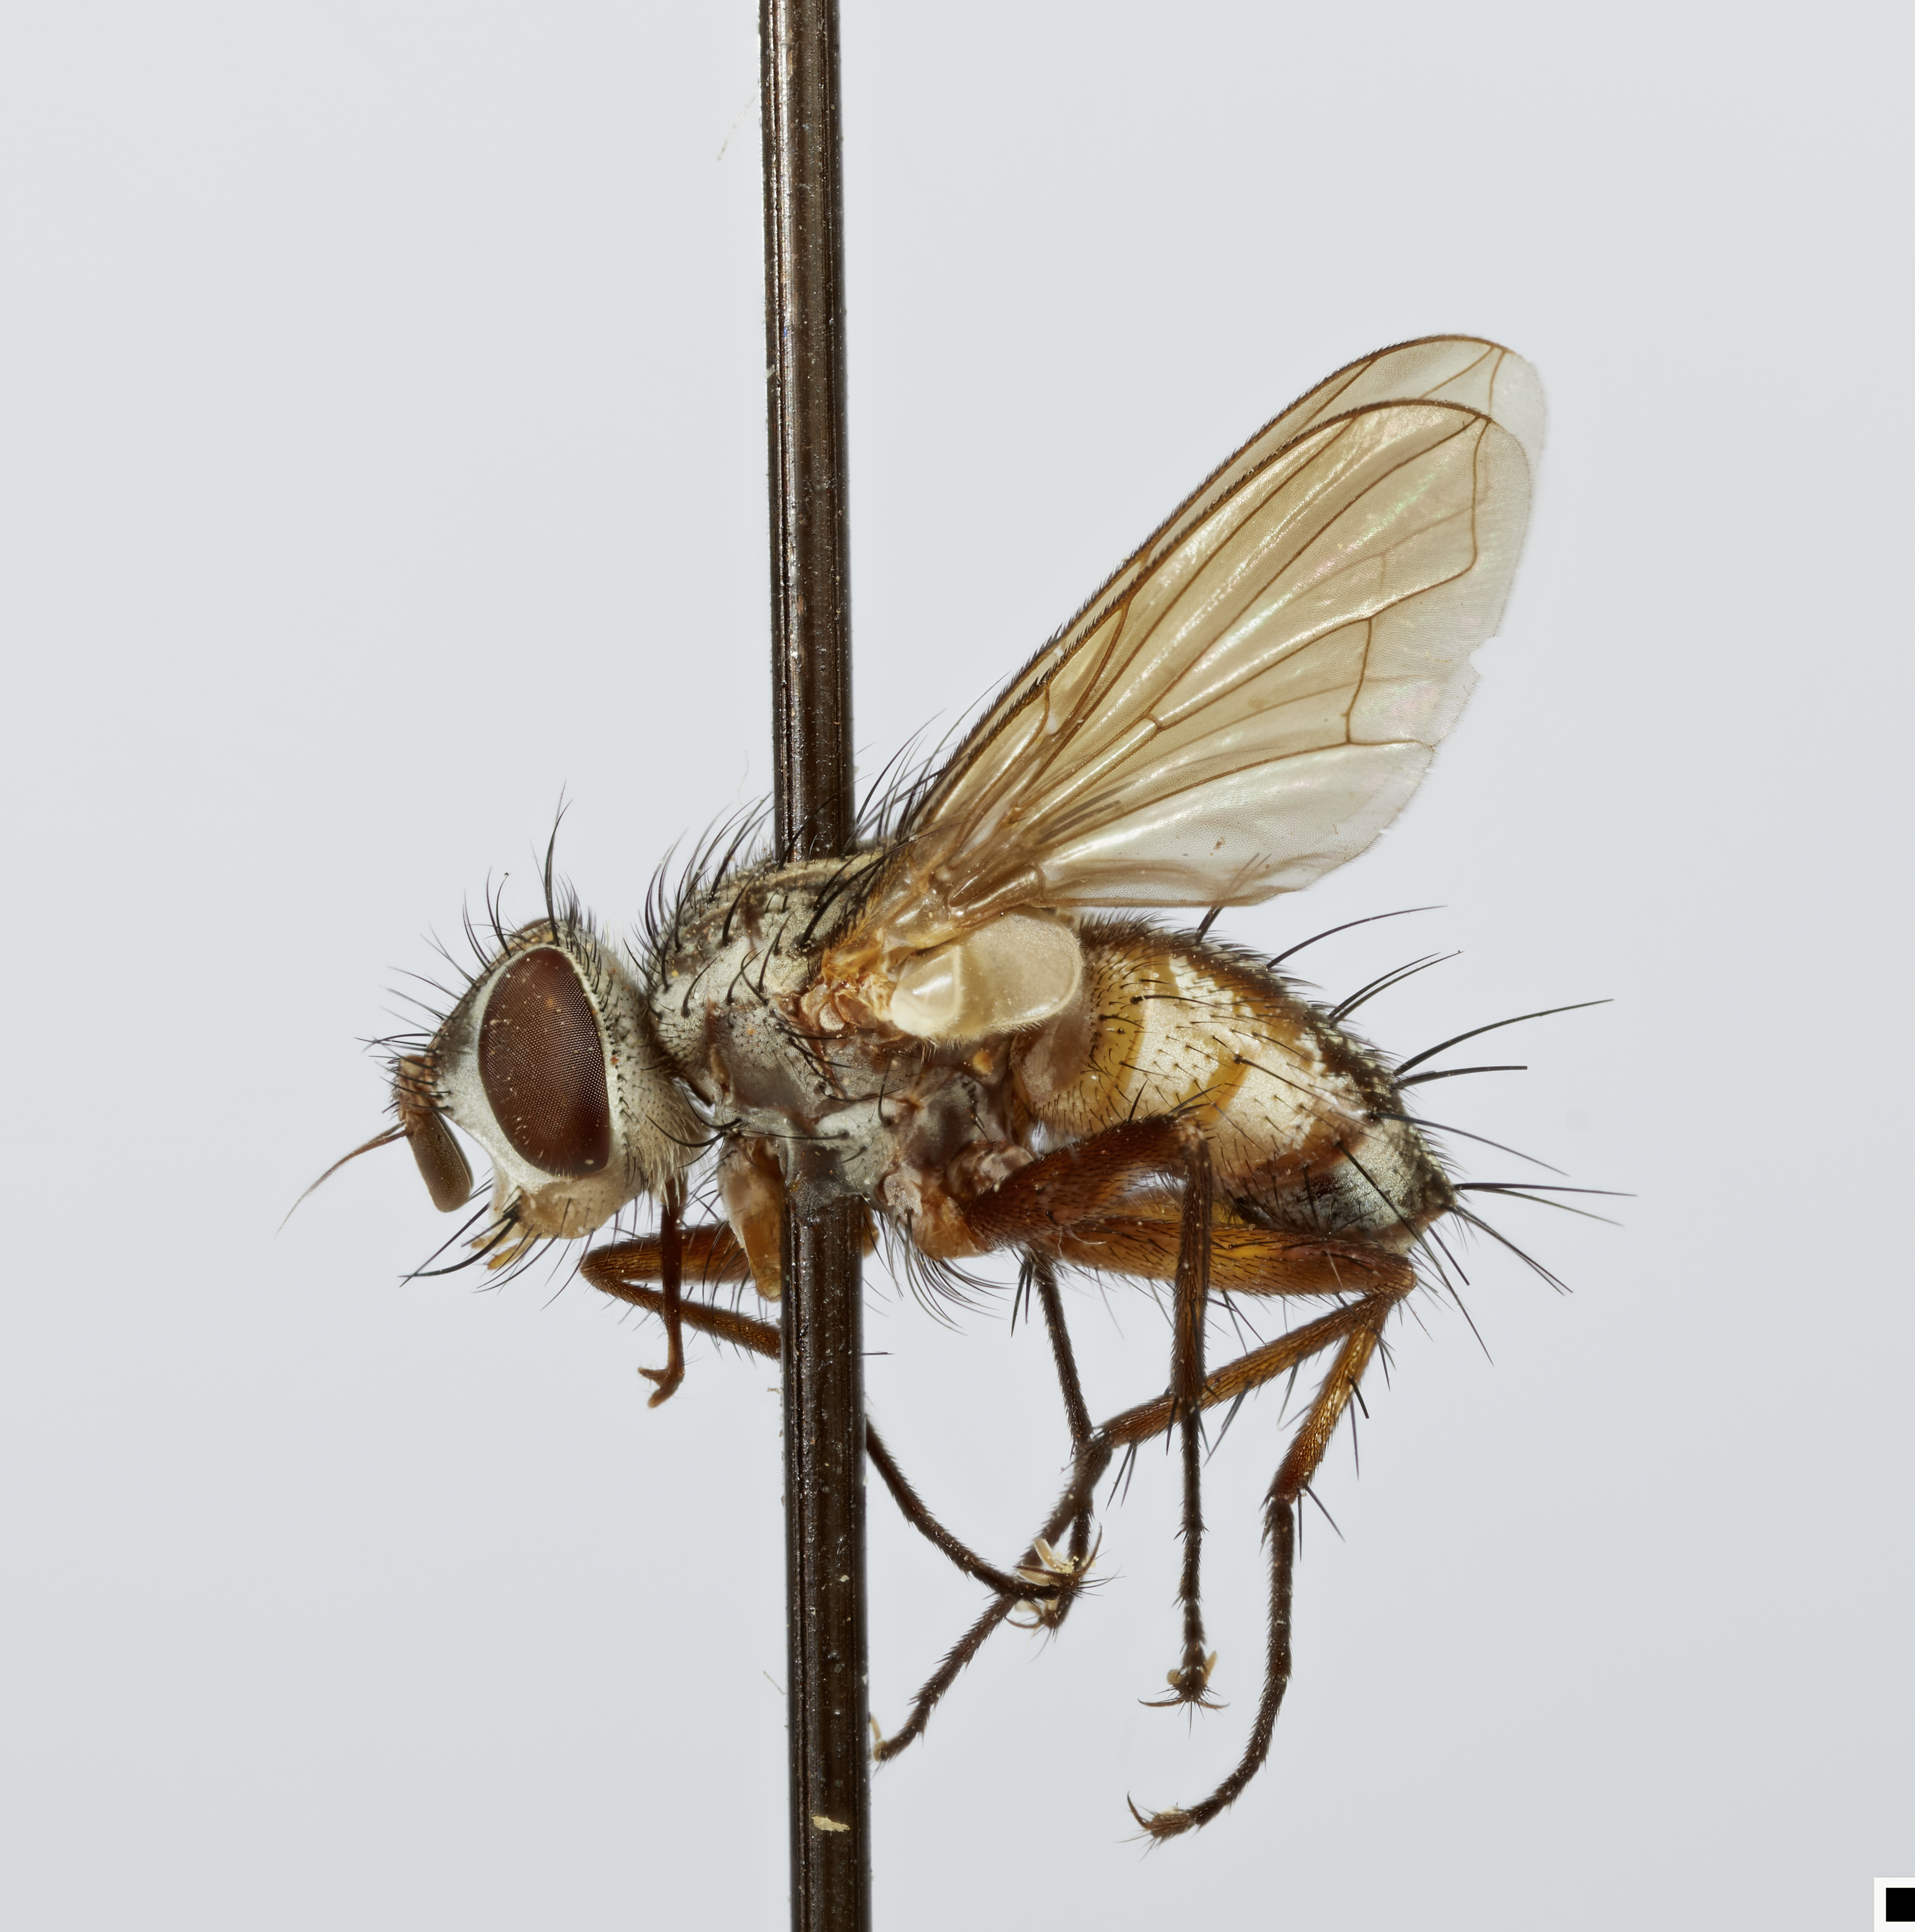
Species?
Neosolieria nasuta
